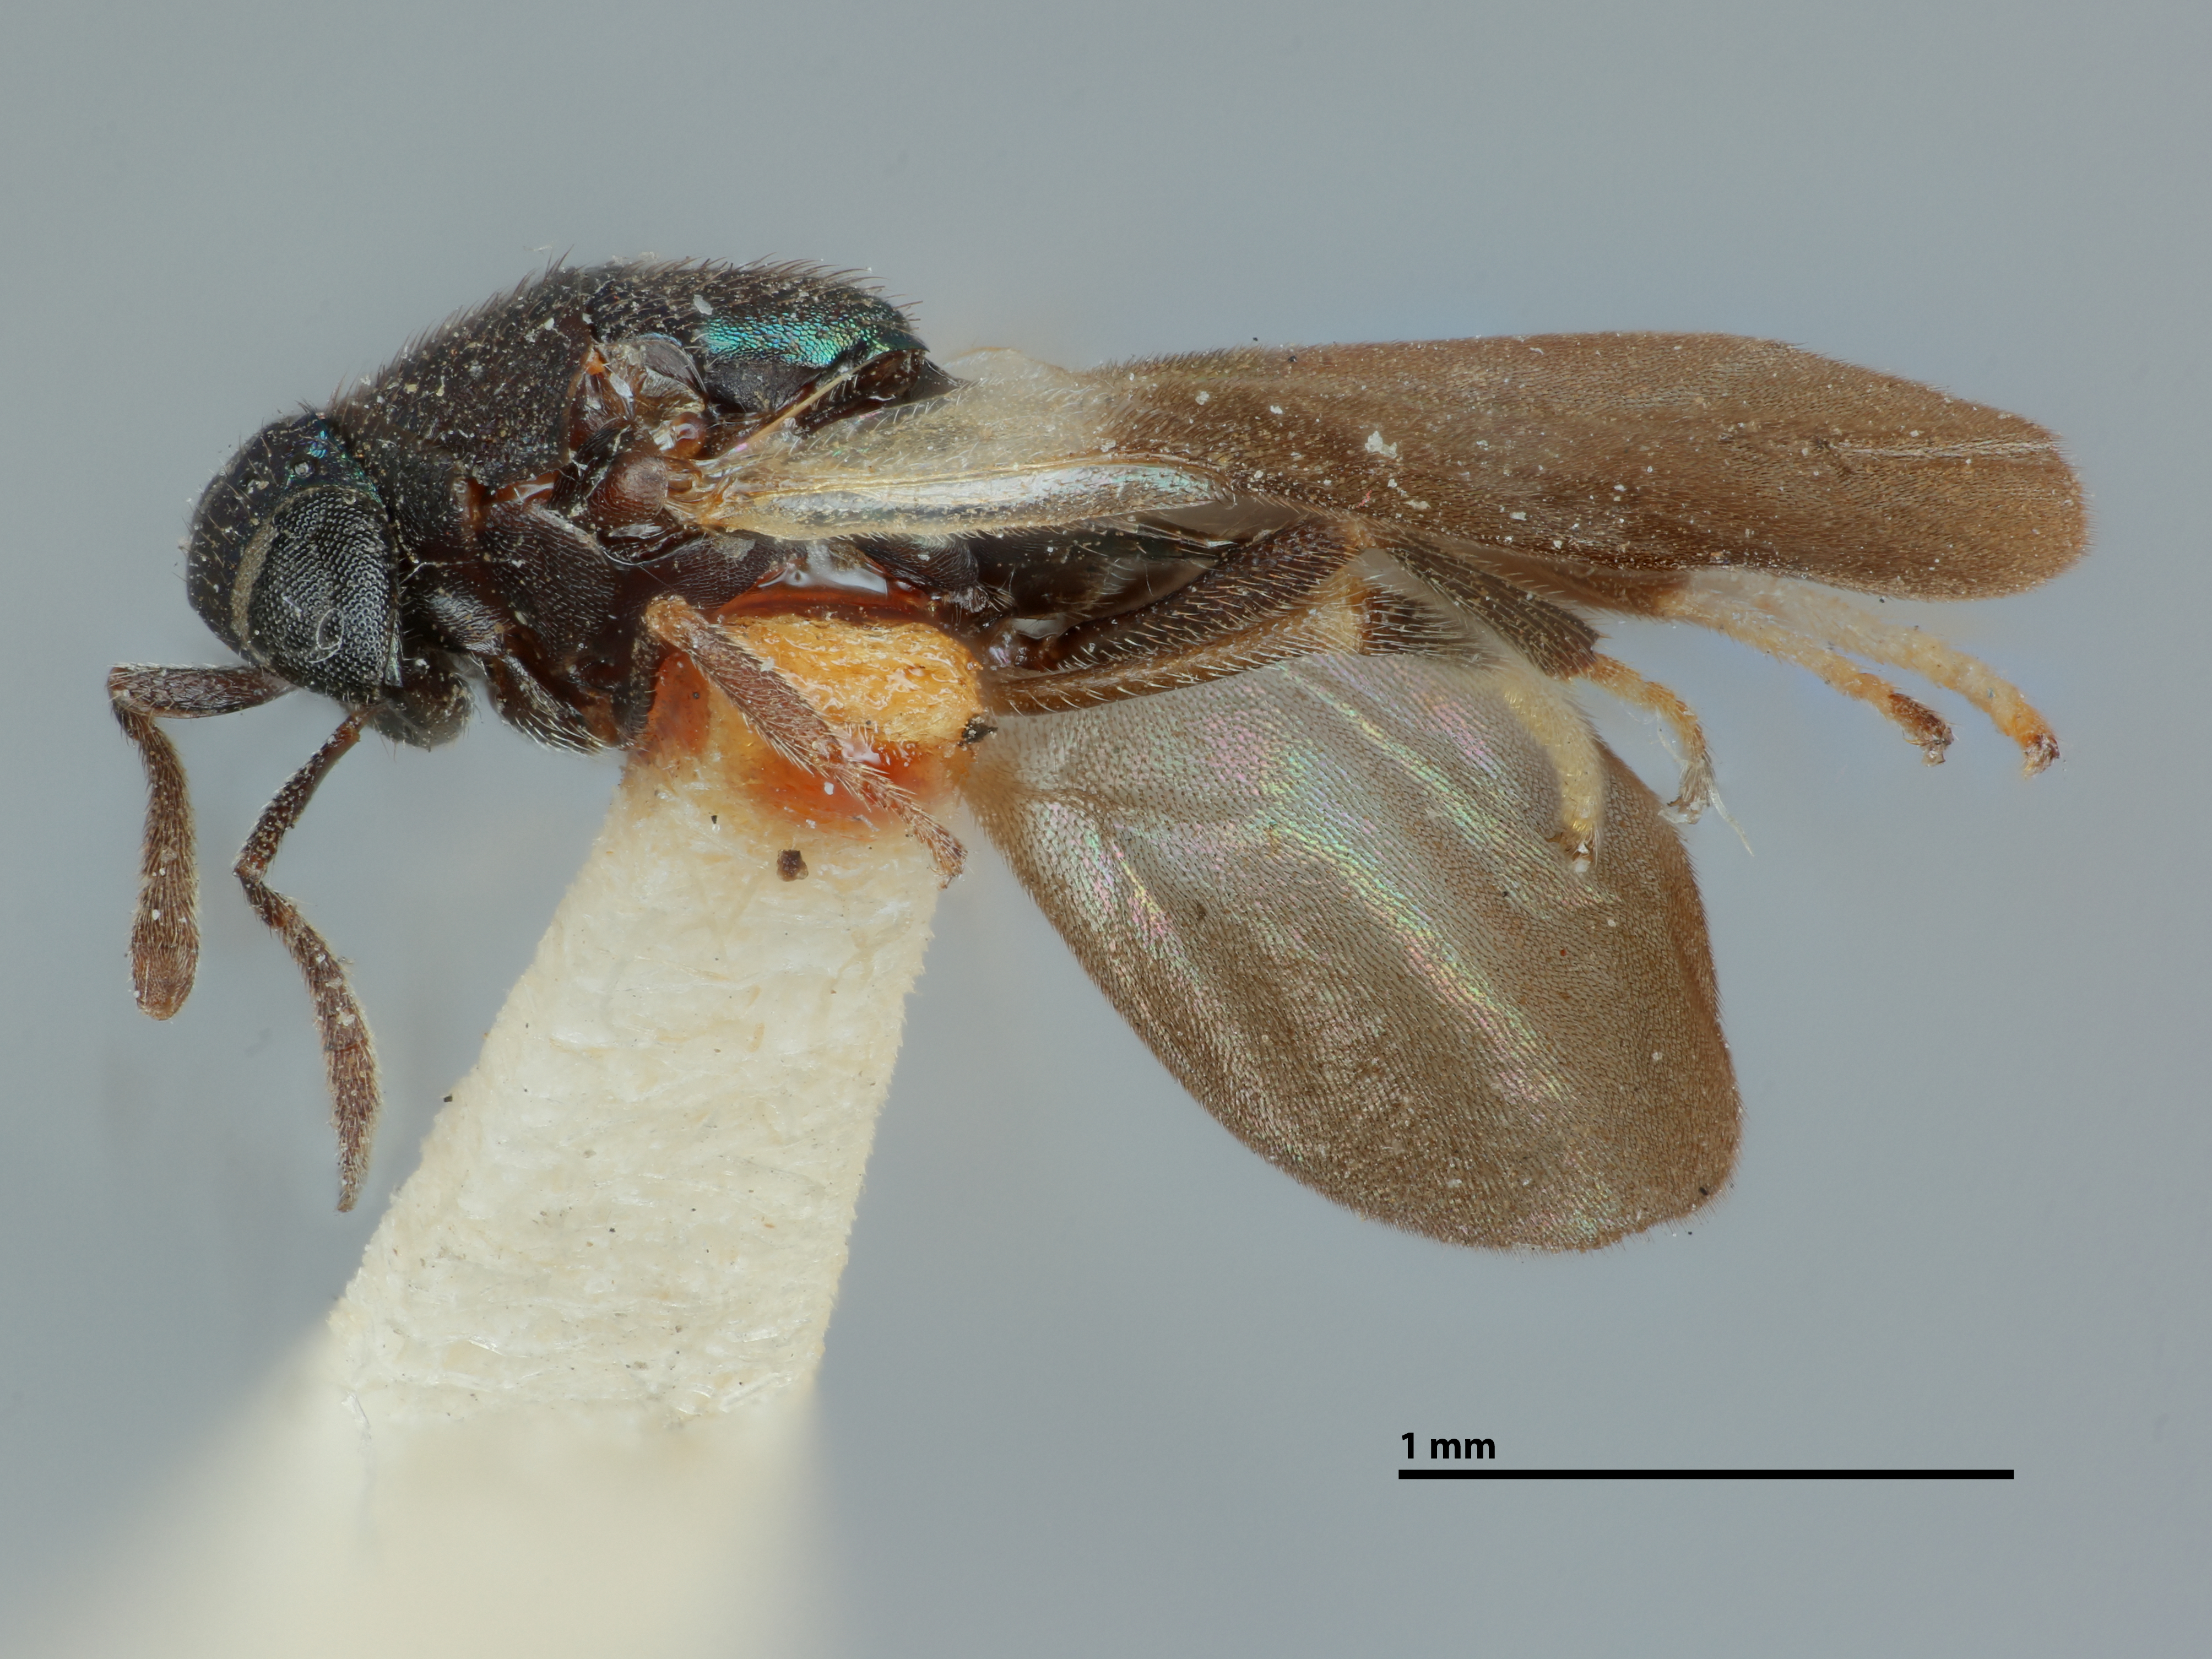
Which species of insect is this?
Tachinaephagus fuscipennis
